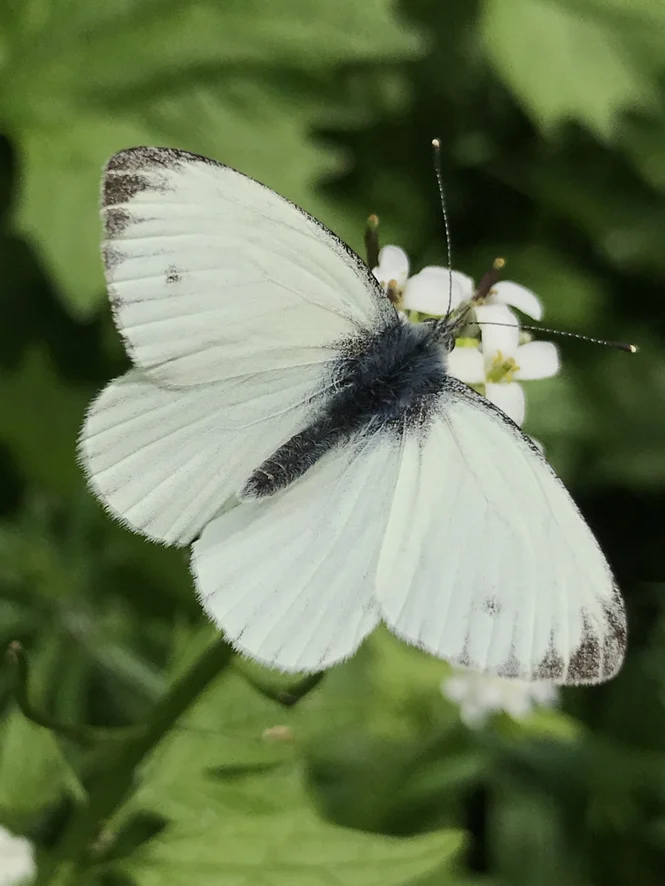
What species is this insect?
Pieris napi
